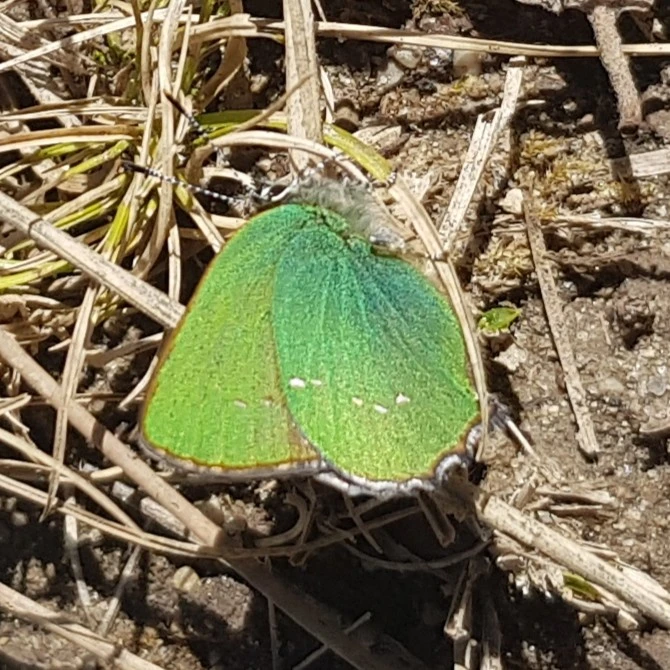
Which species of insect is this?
Callophrys rubi
